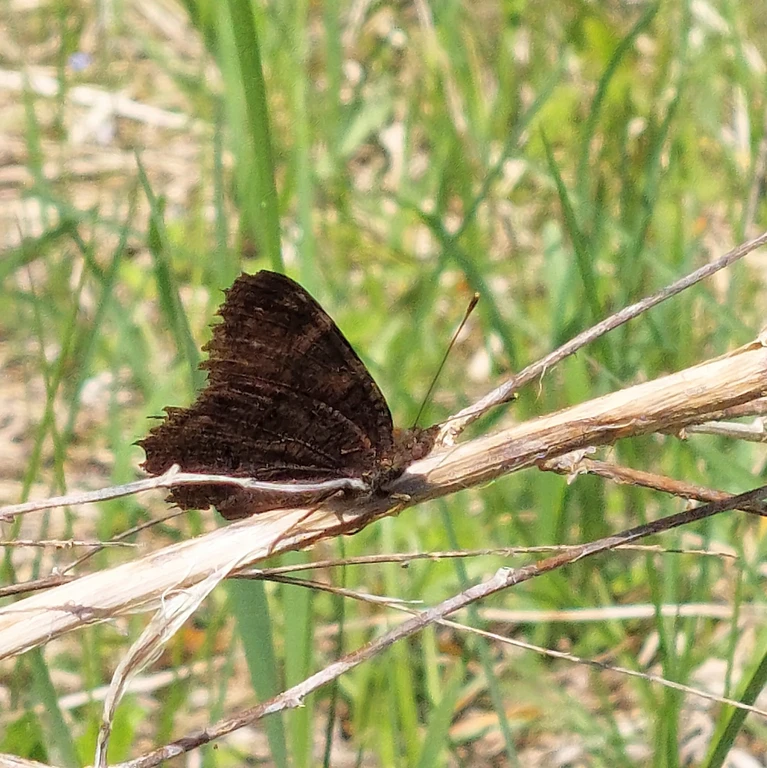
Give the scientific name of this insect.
Aglais io
